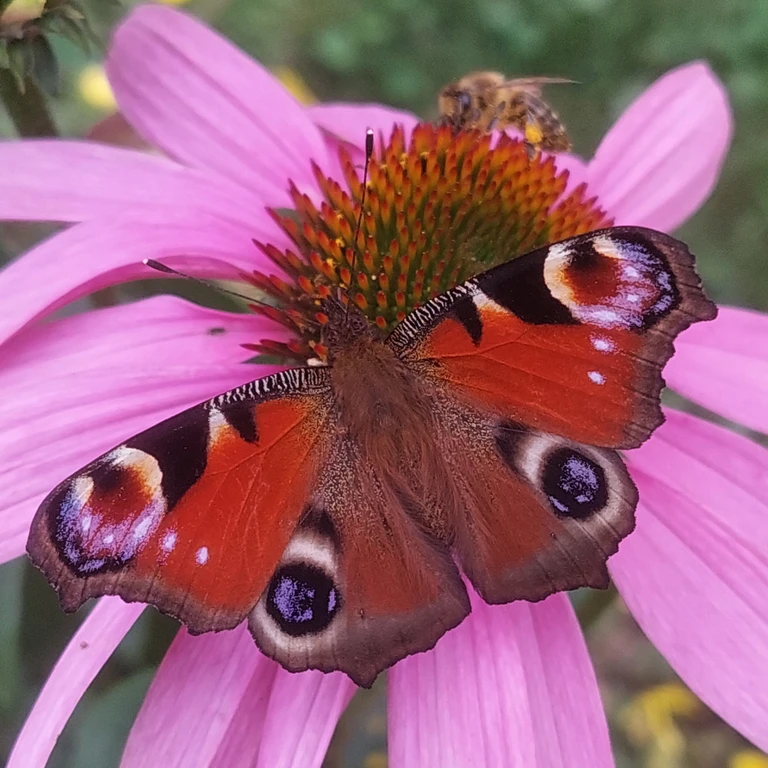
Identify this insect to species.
Aglais io
